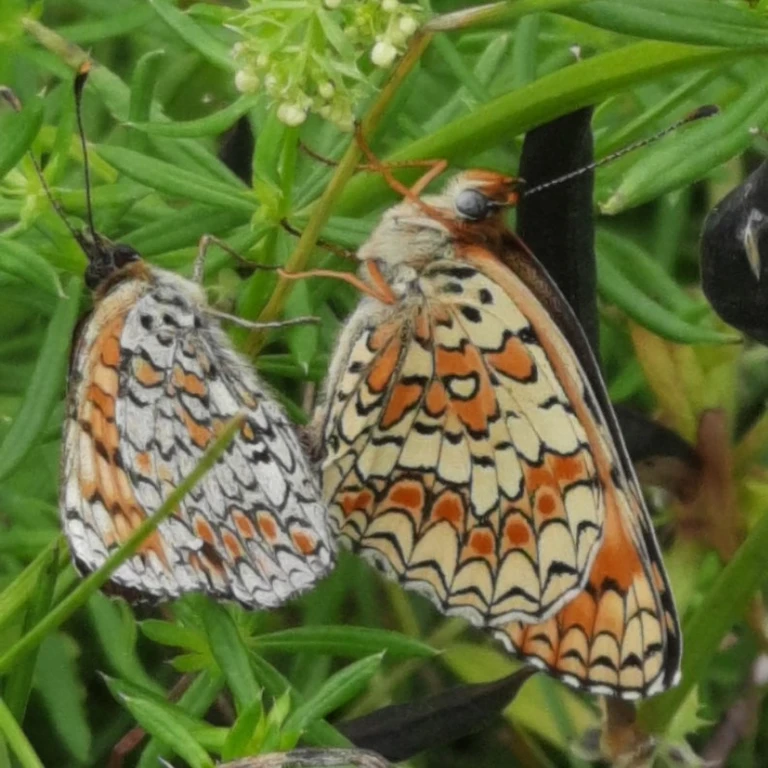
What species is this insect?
Melitaea phoebe
